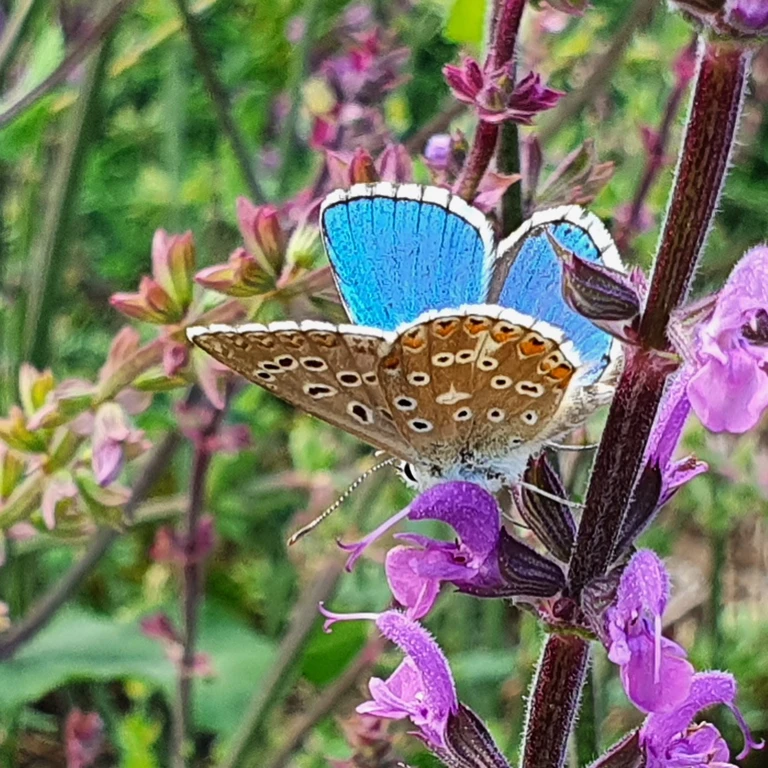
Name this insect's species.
Lysandra bellargus
